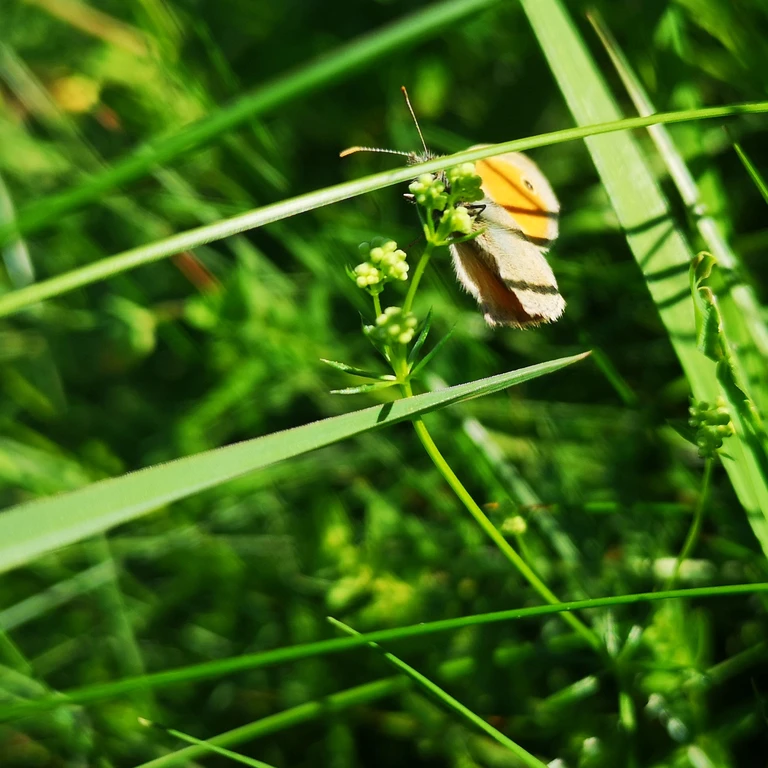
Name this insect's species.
Coenonympha pamphilus
